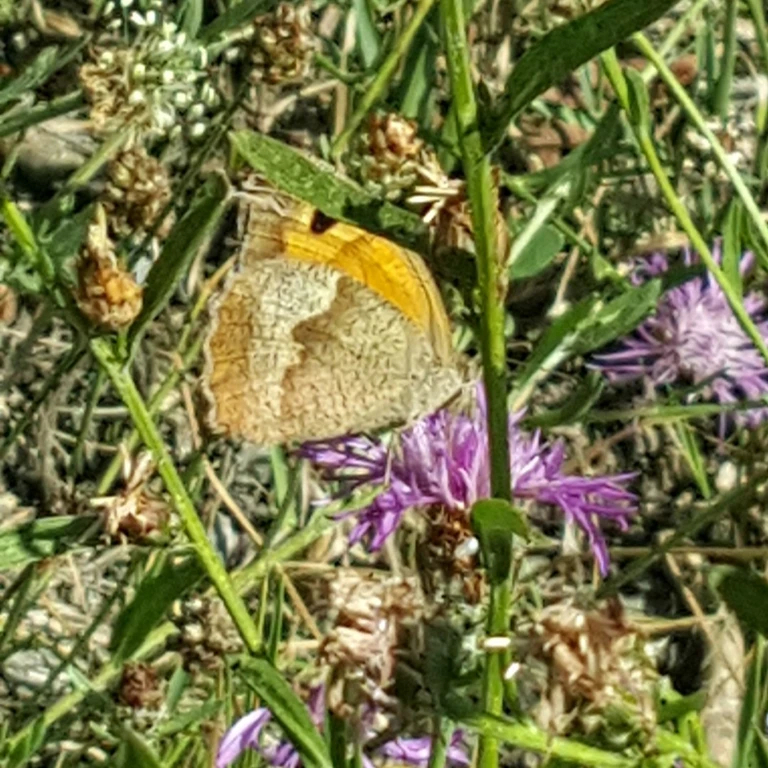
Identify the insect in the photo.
Maniola jurtina
